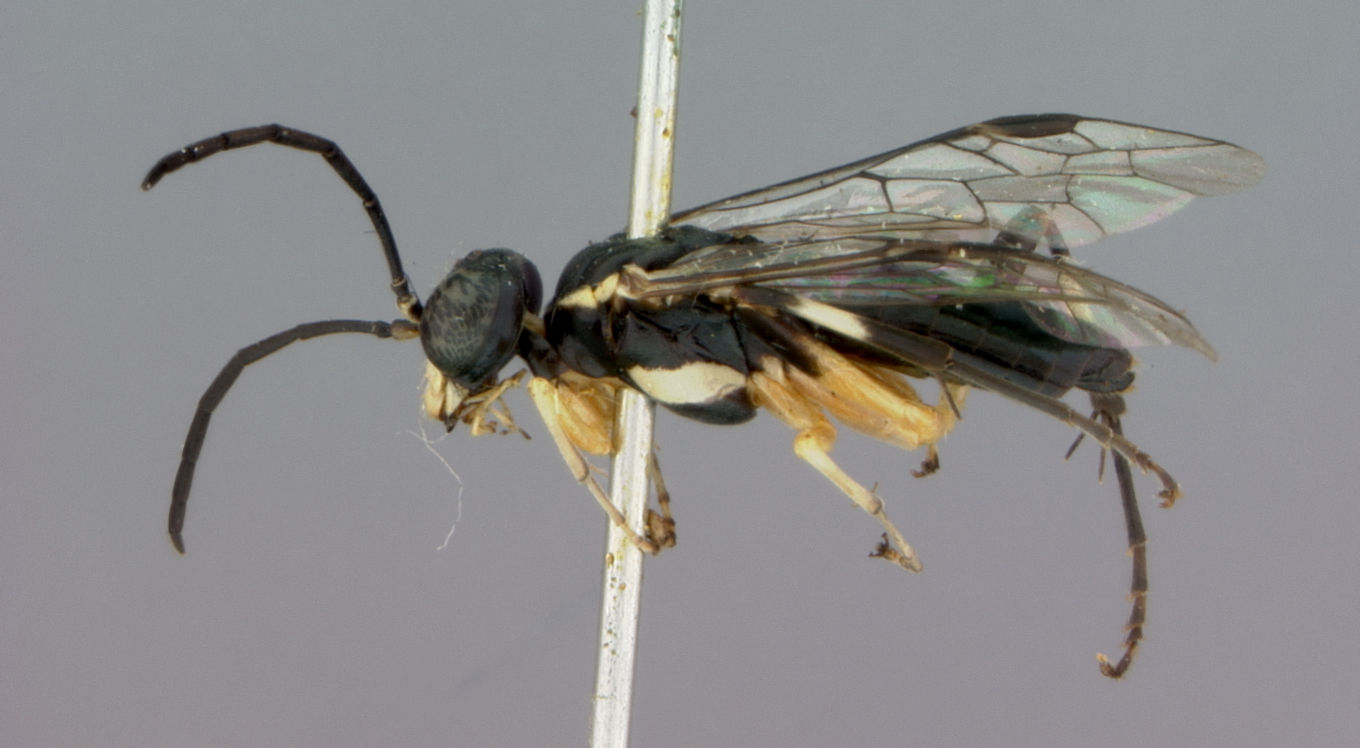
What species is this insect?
Macrophya lineatana
